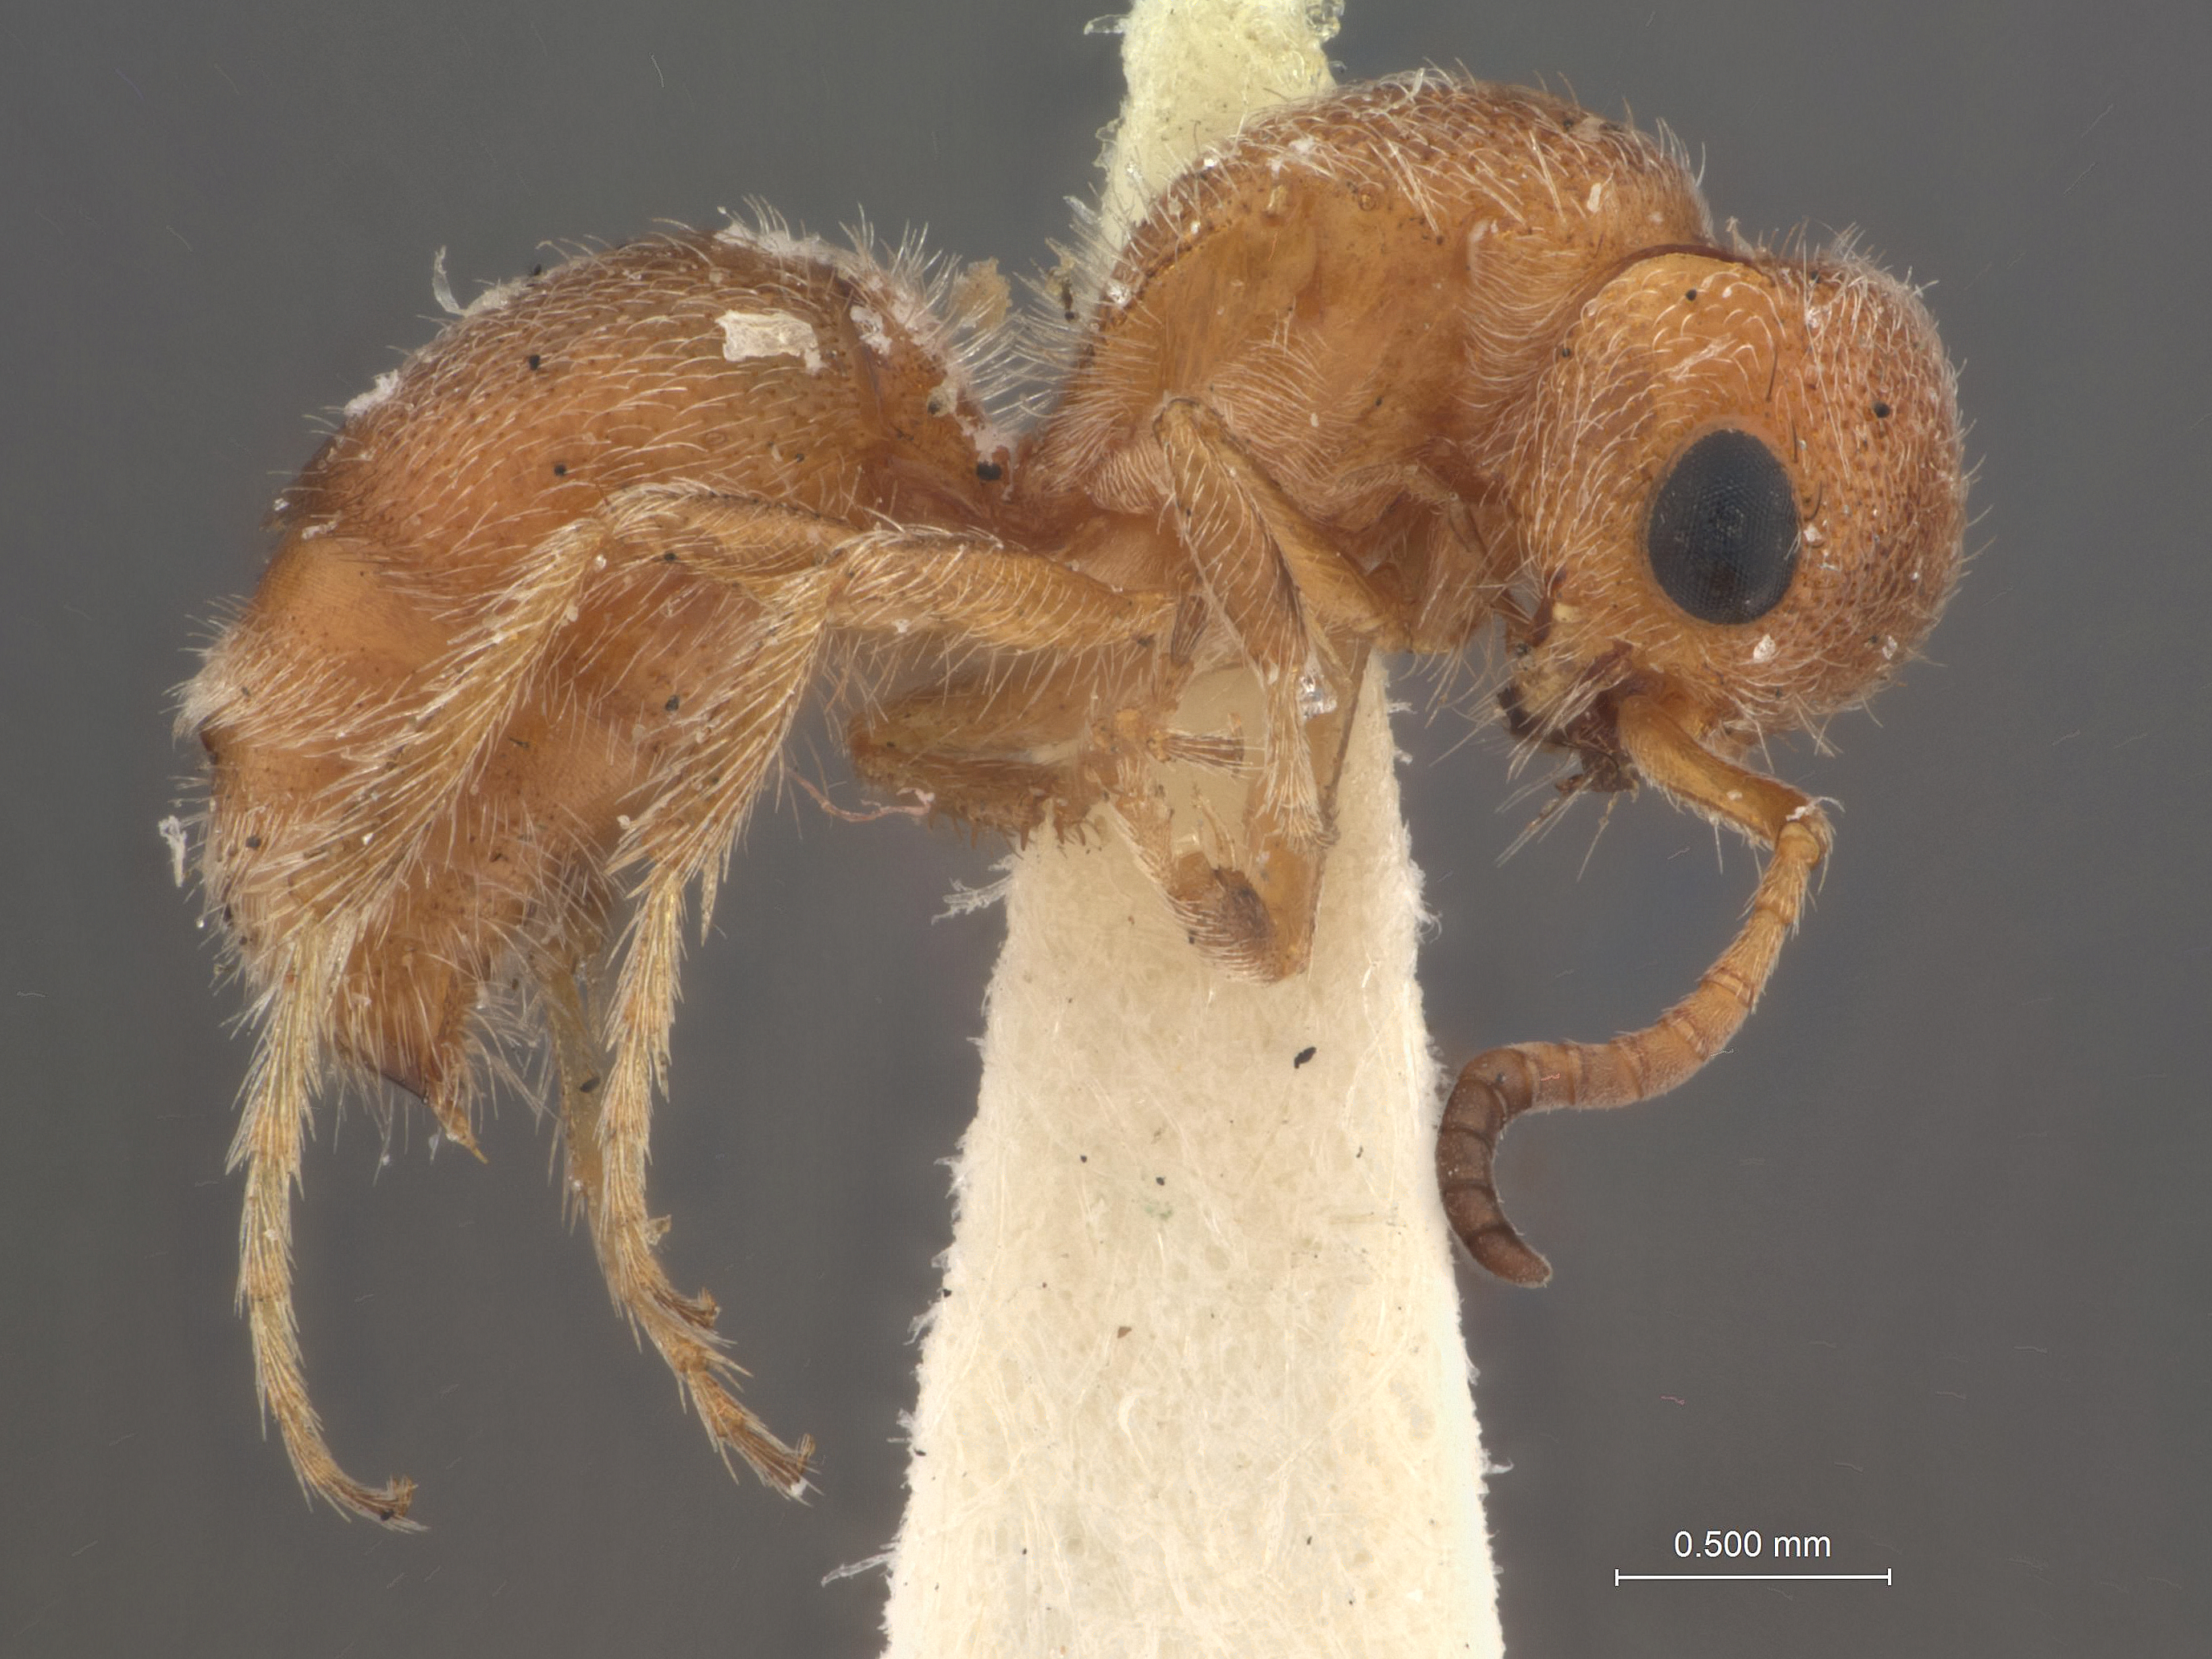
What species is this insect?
Pseudomethoca torrida
